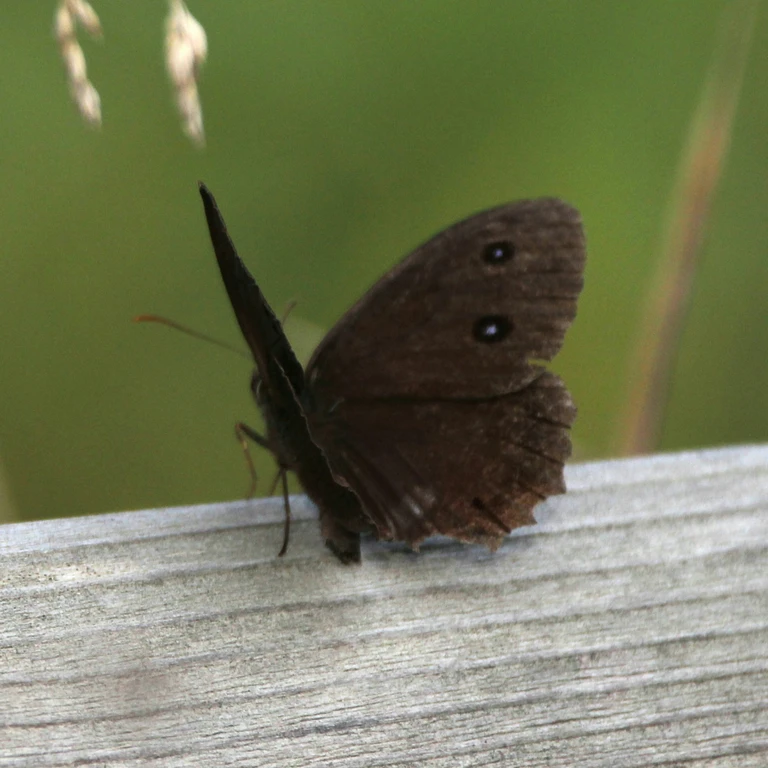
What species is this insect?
Minois dryas
